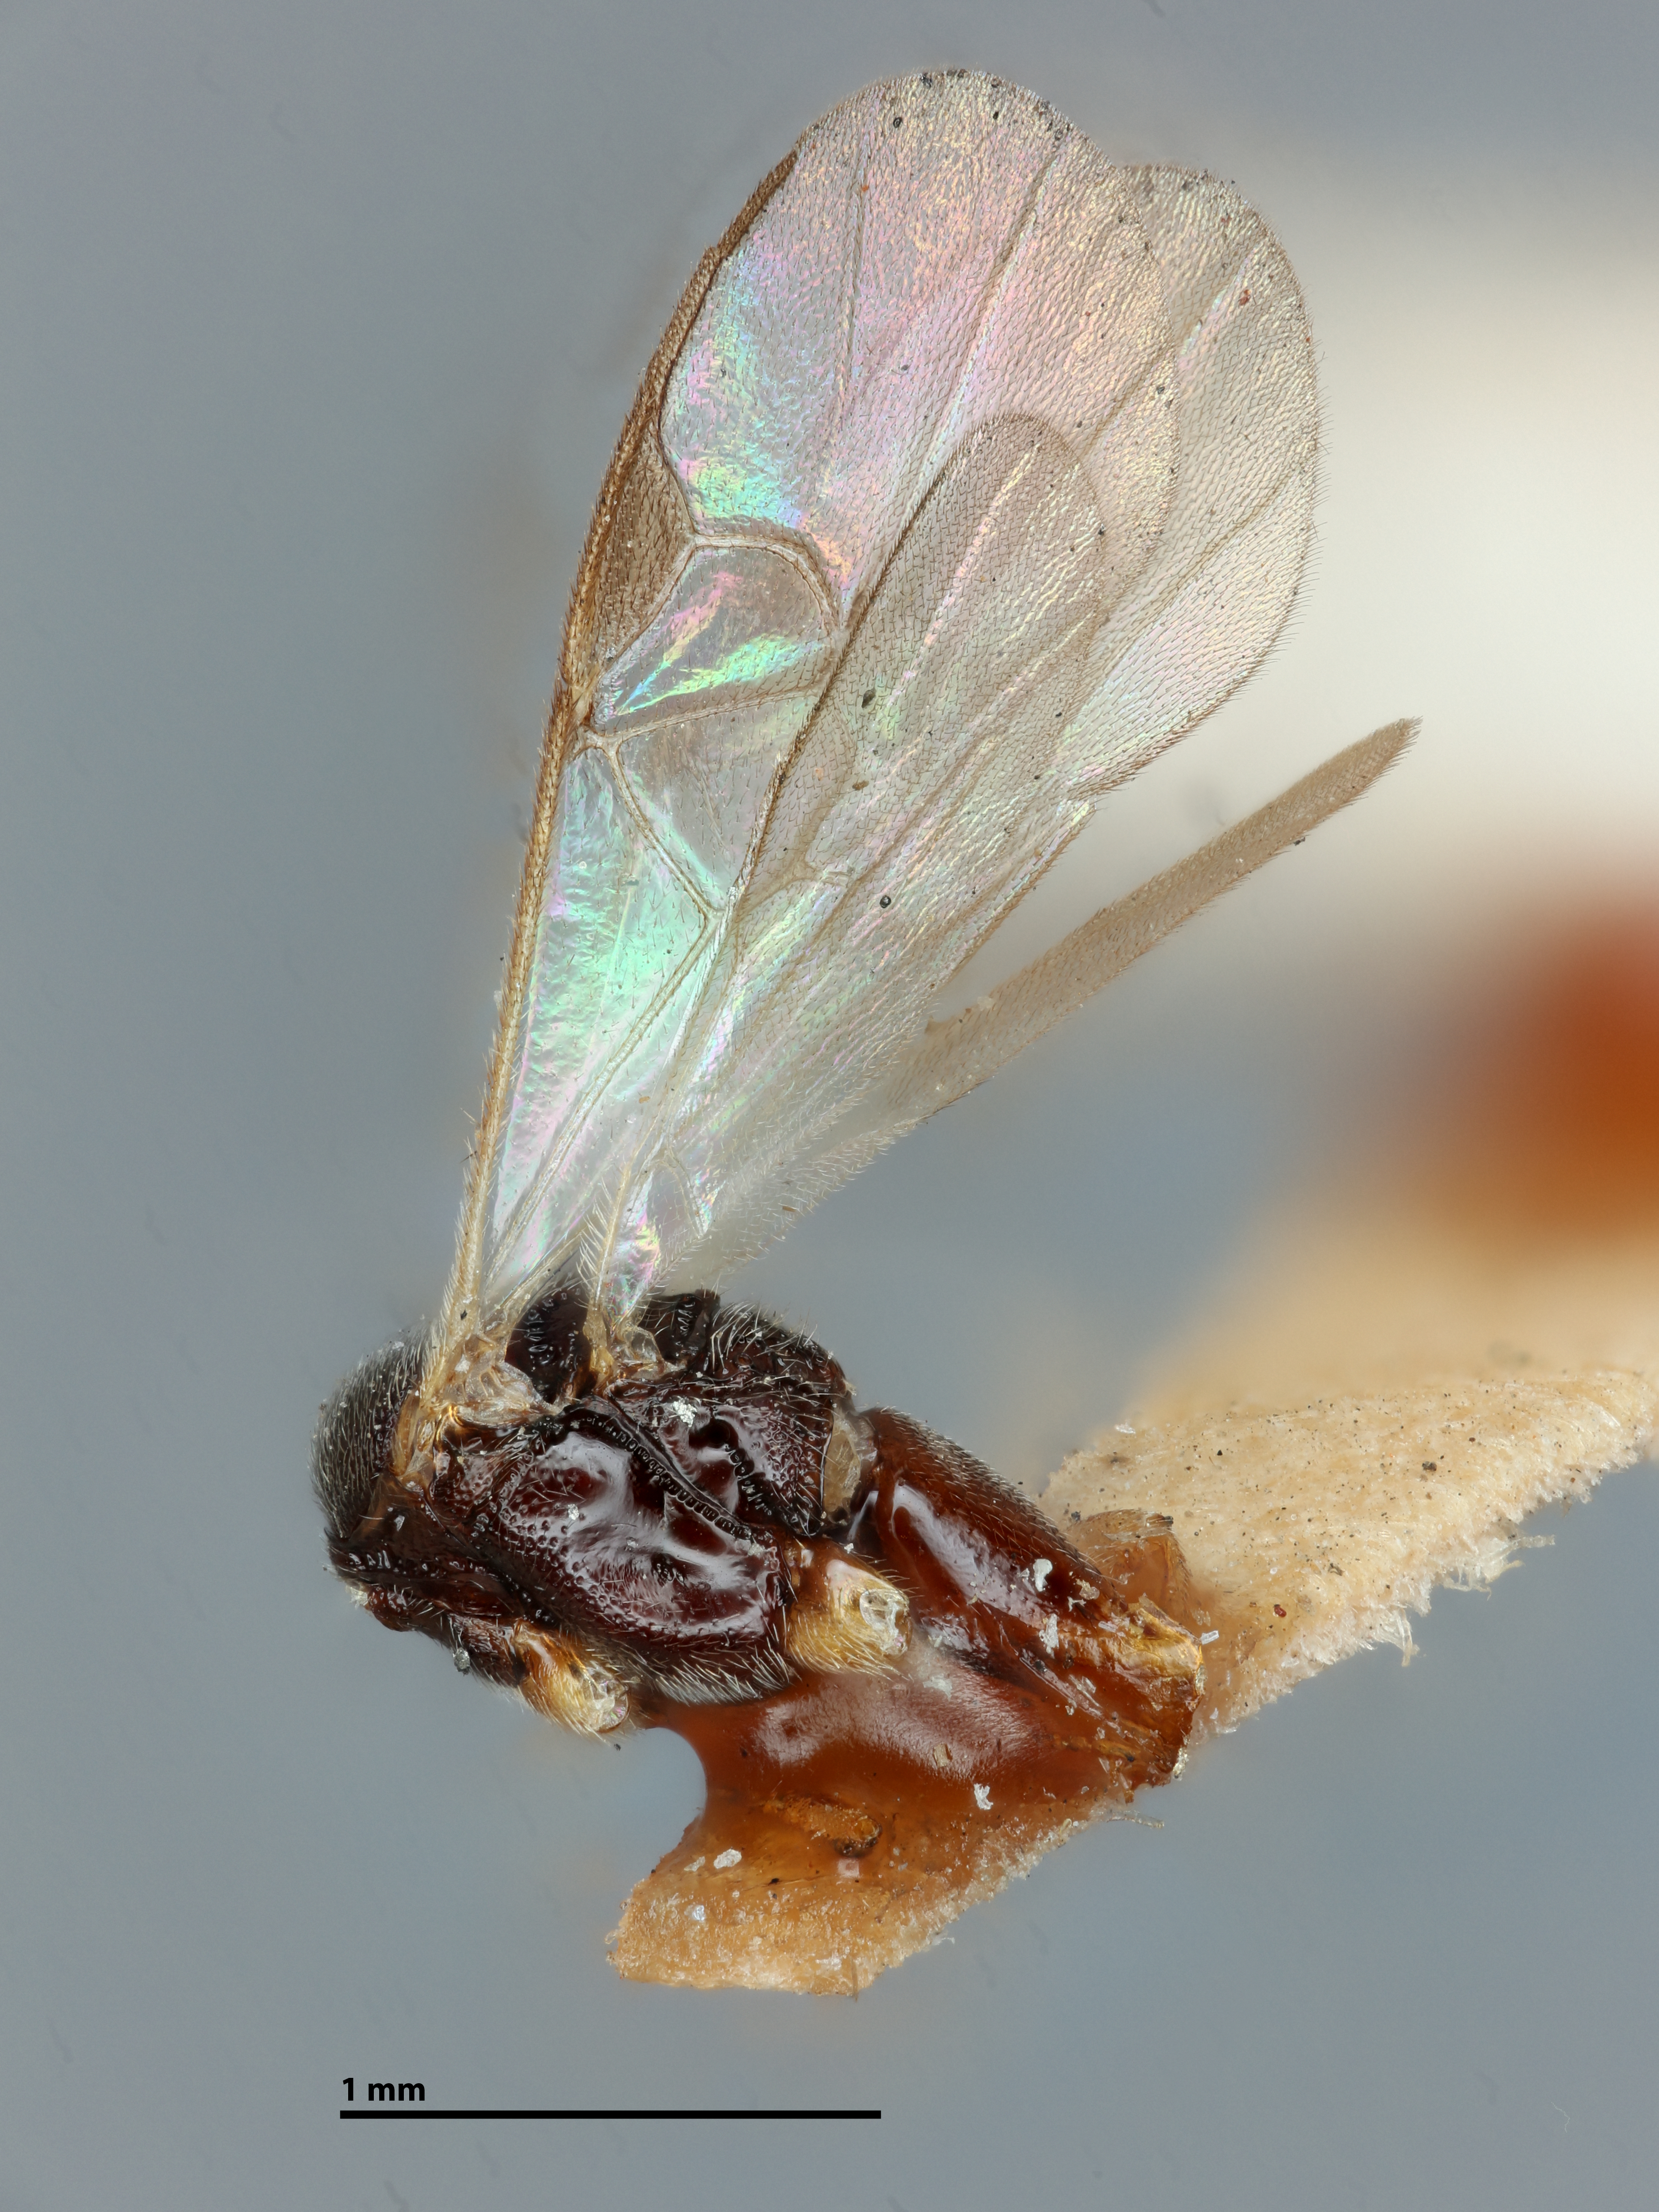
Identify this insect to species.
Apanteles murtfeldtae
